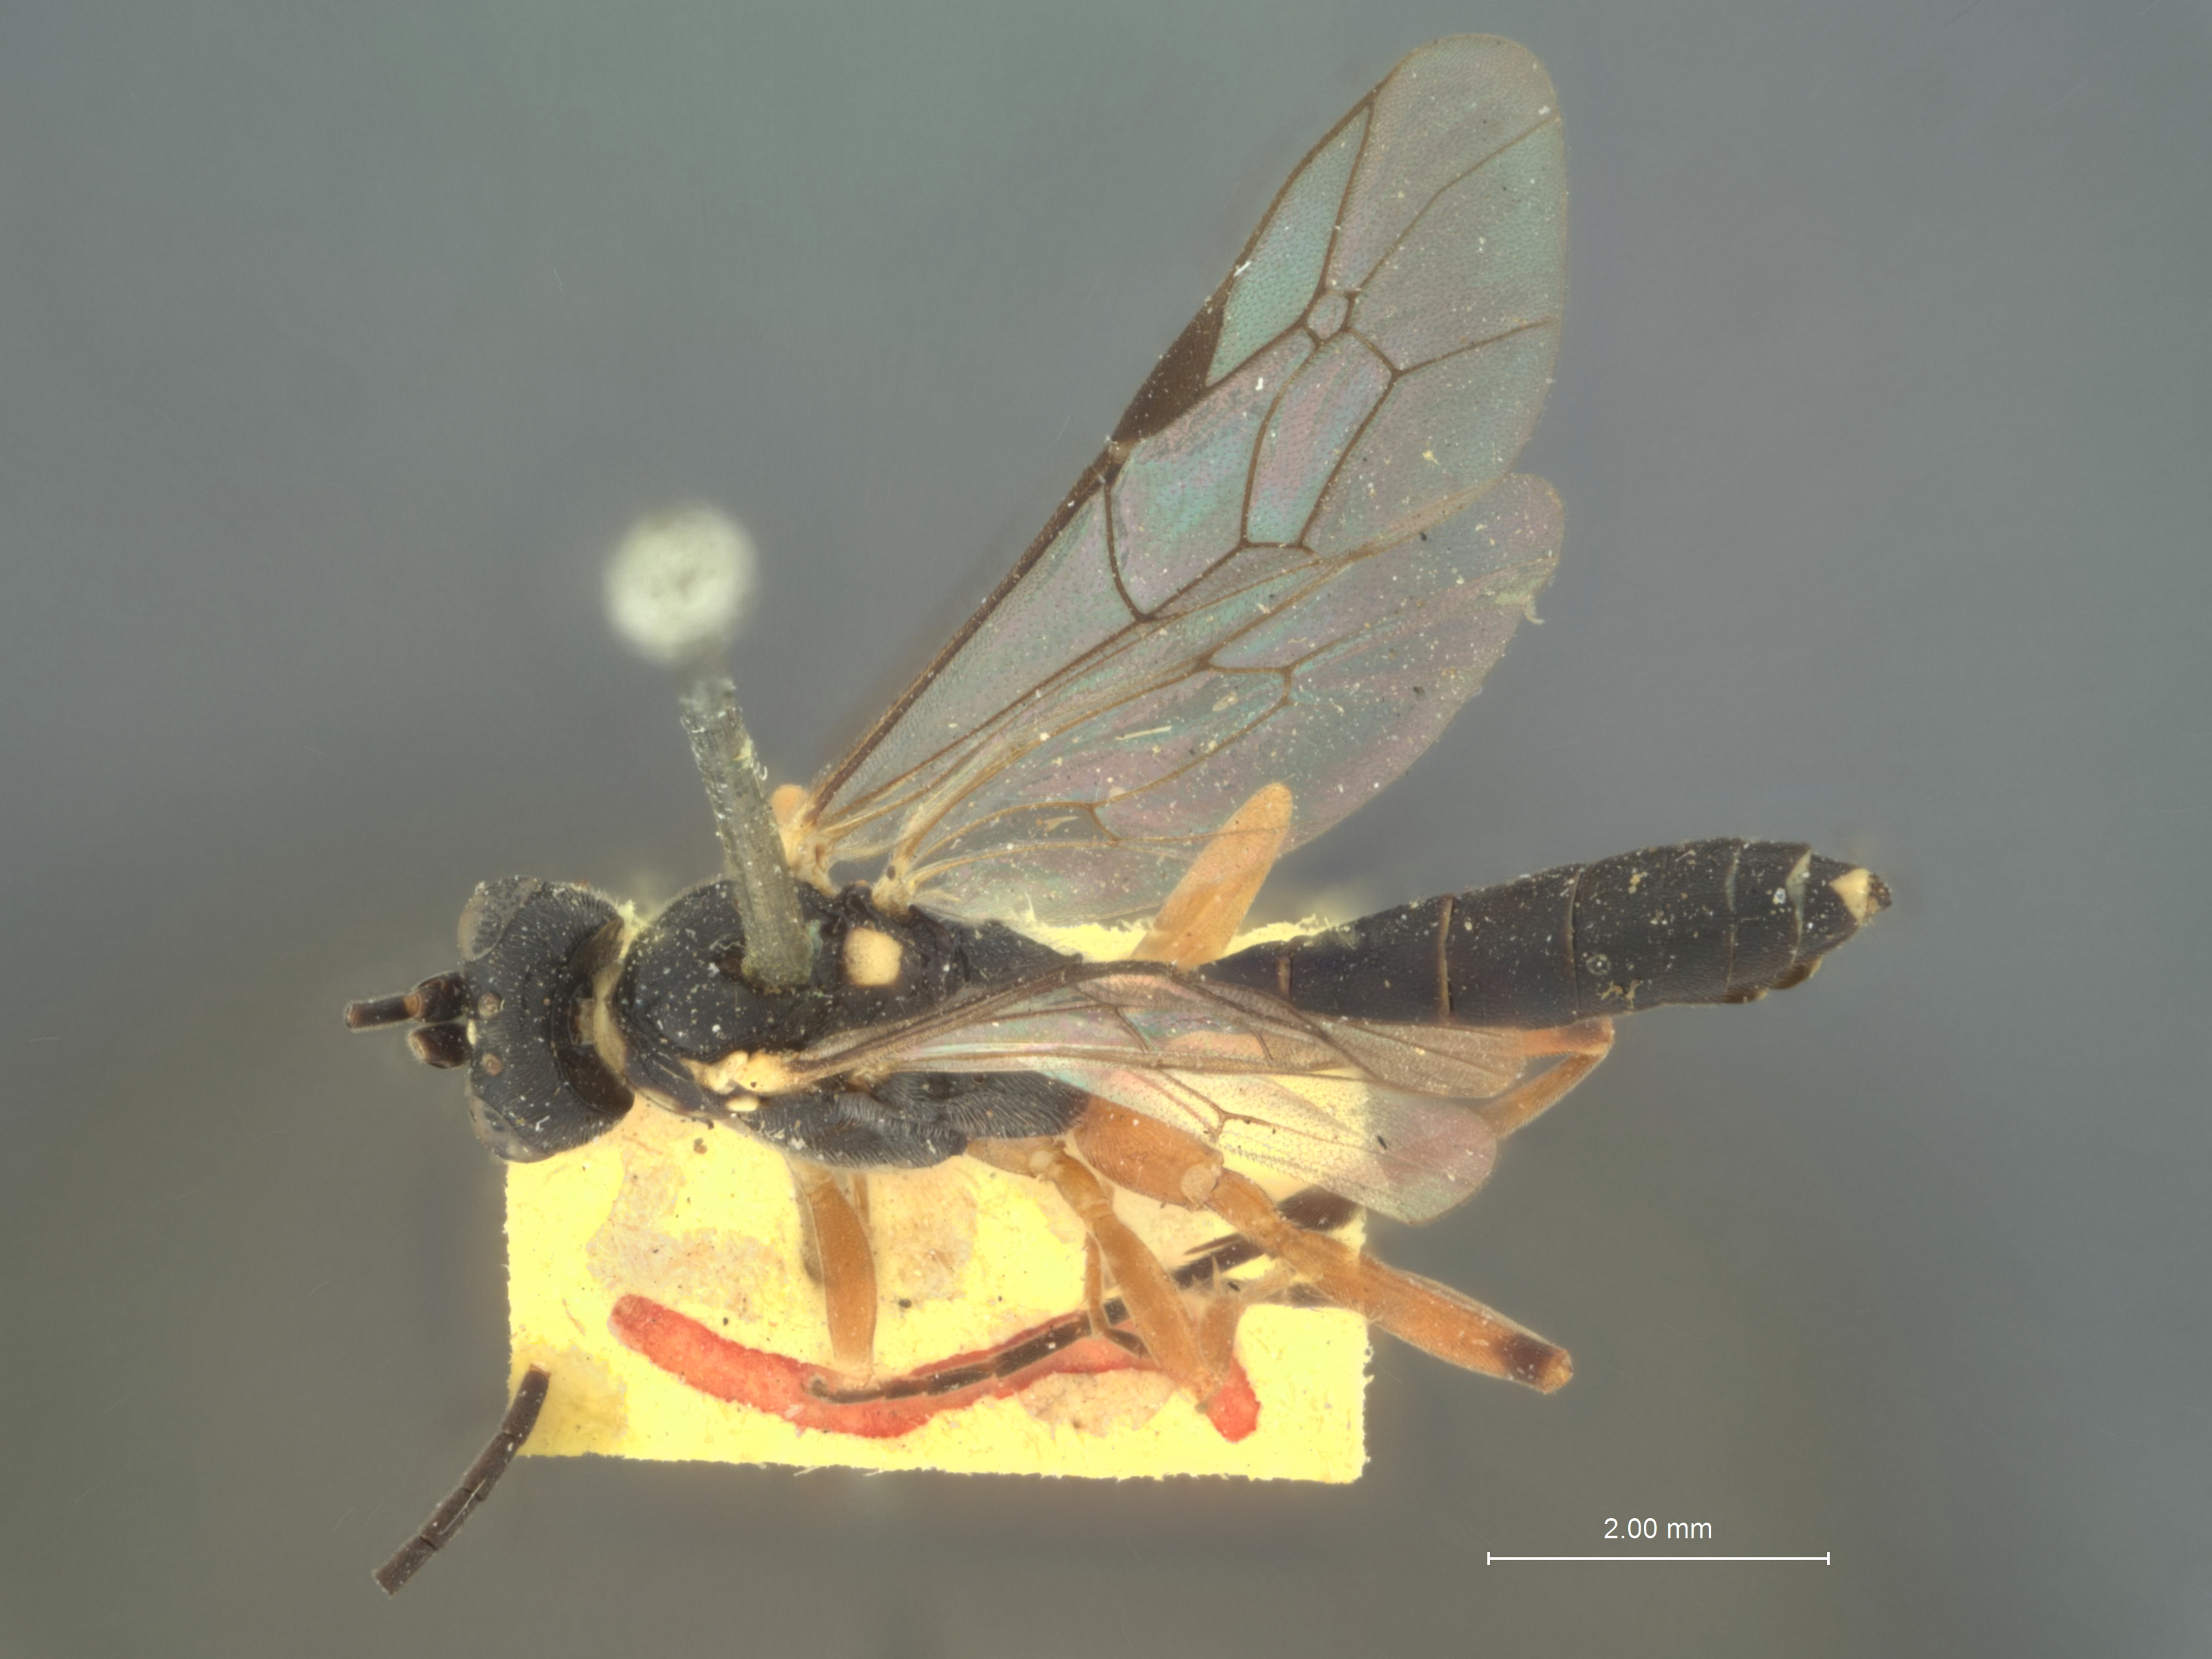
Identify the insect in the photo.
Cryptus laticeps
